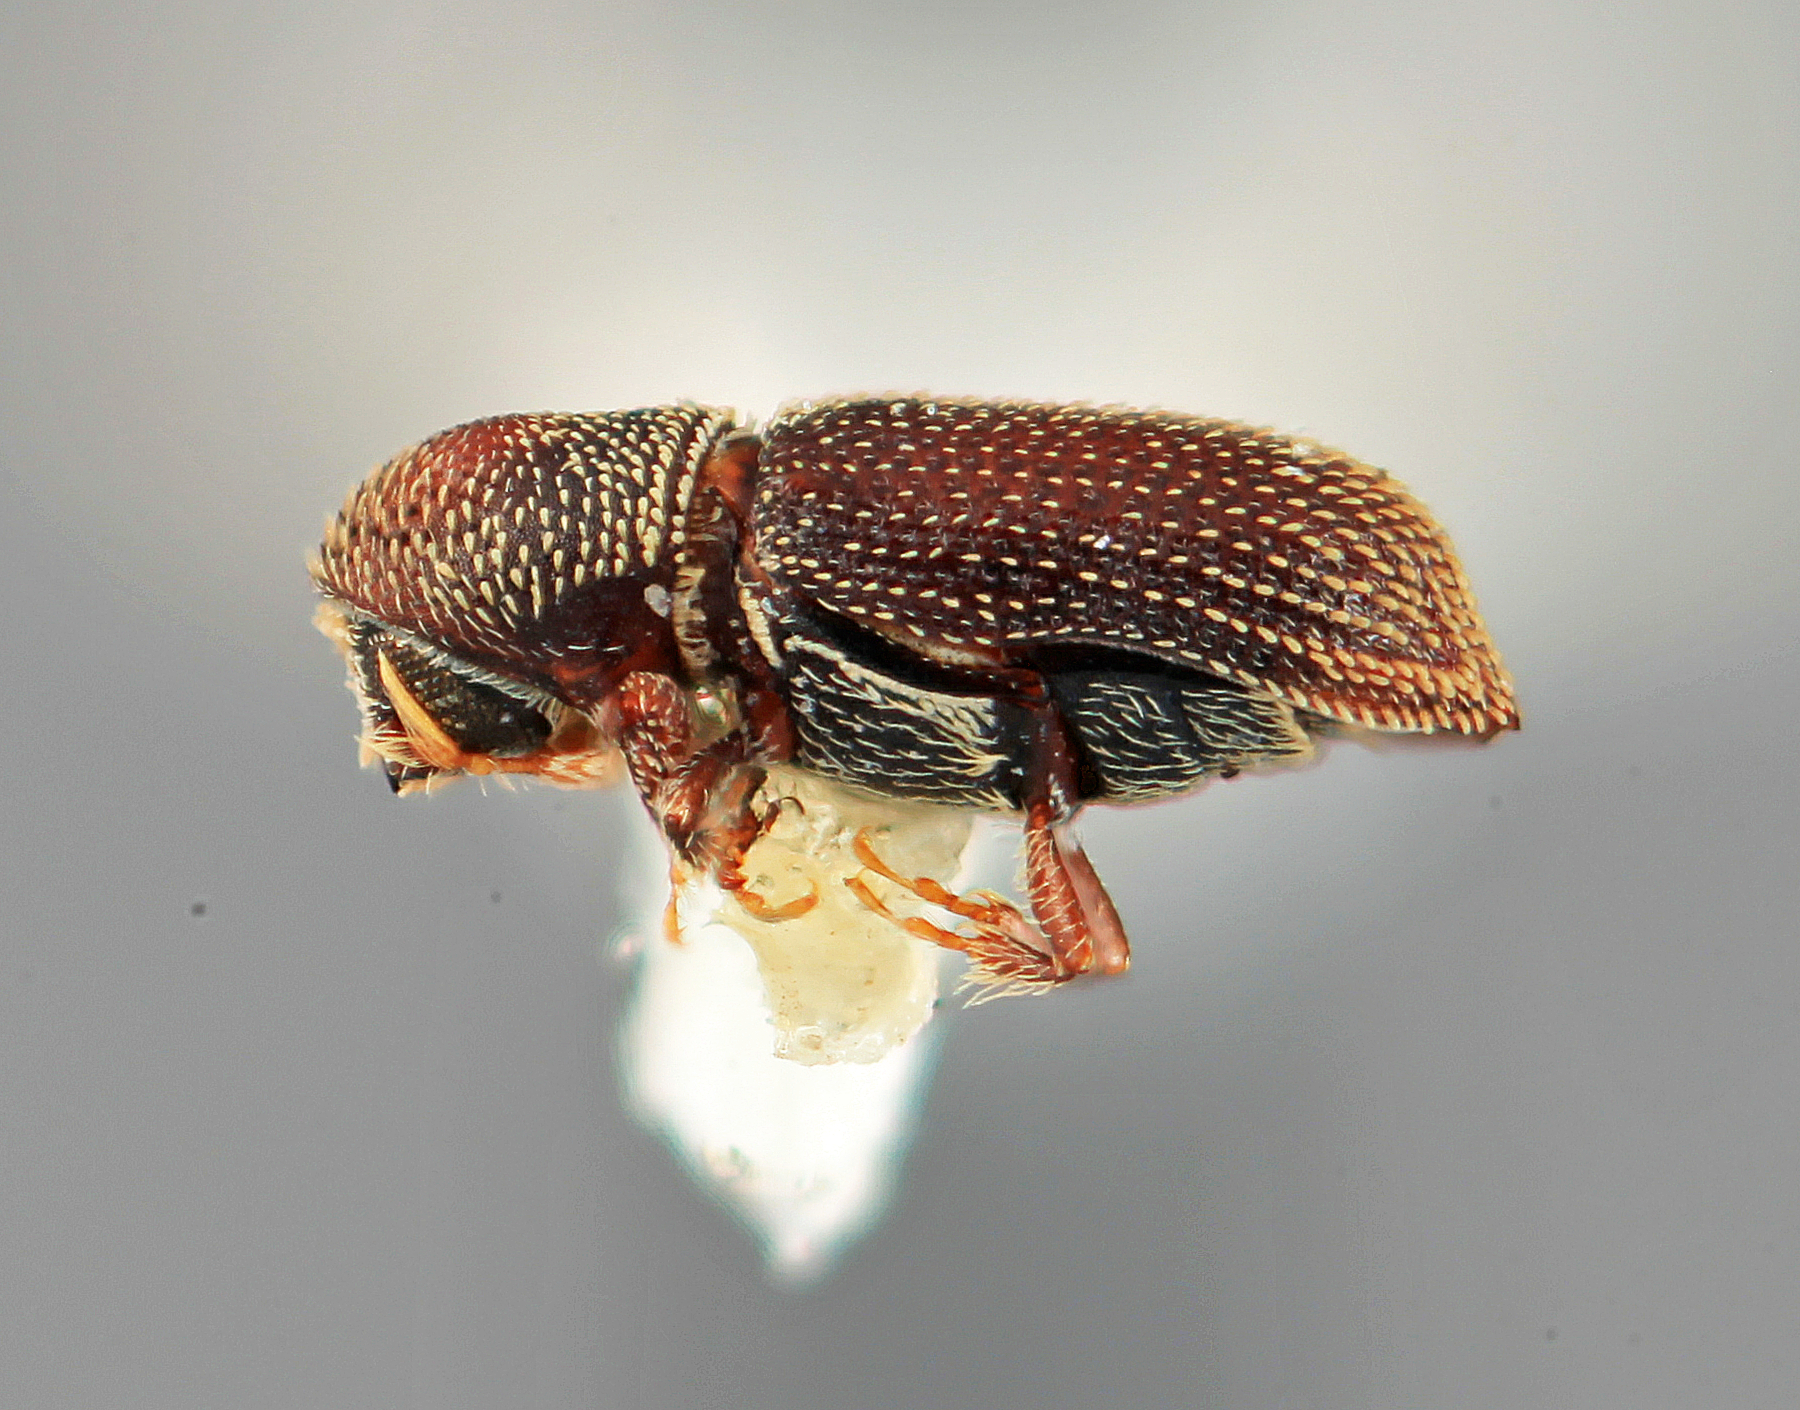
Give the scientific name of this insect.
Micracisella vescula (also Micracis vescula)
